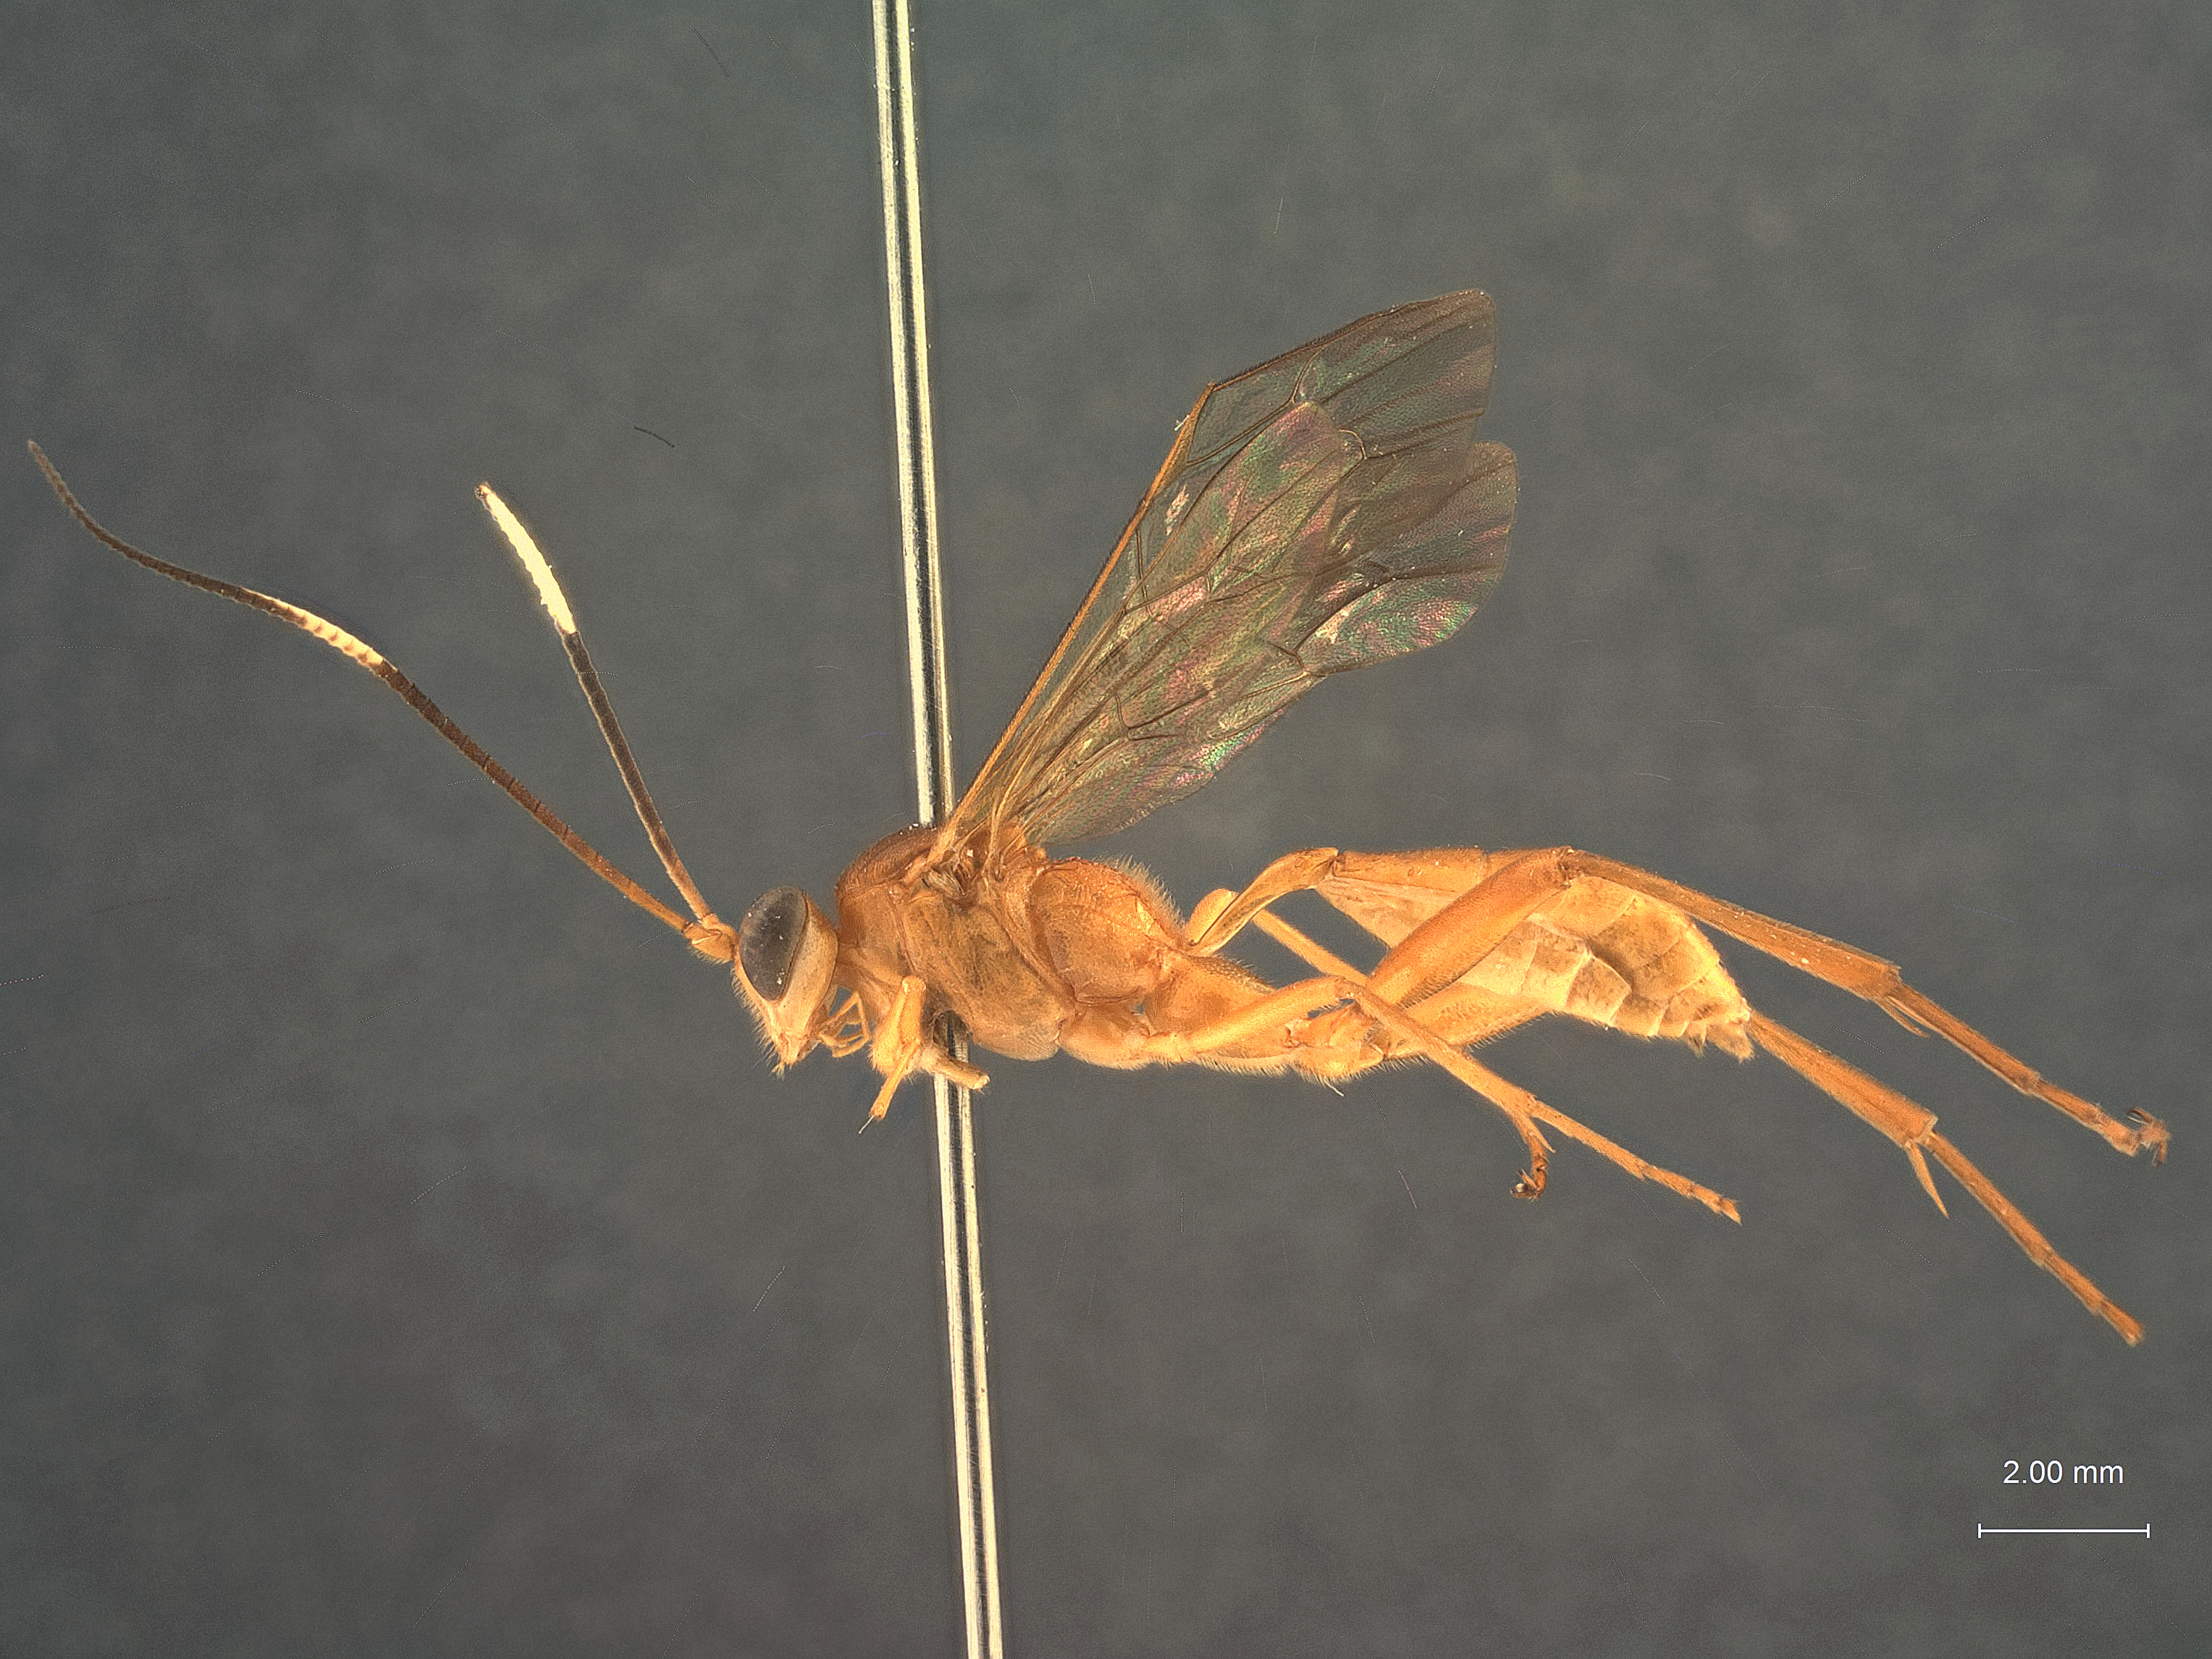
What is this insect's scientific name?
Aethioplitops mutica
